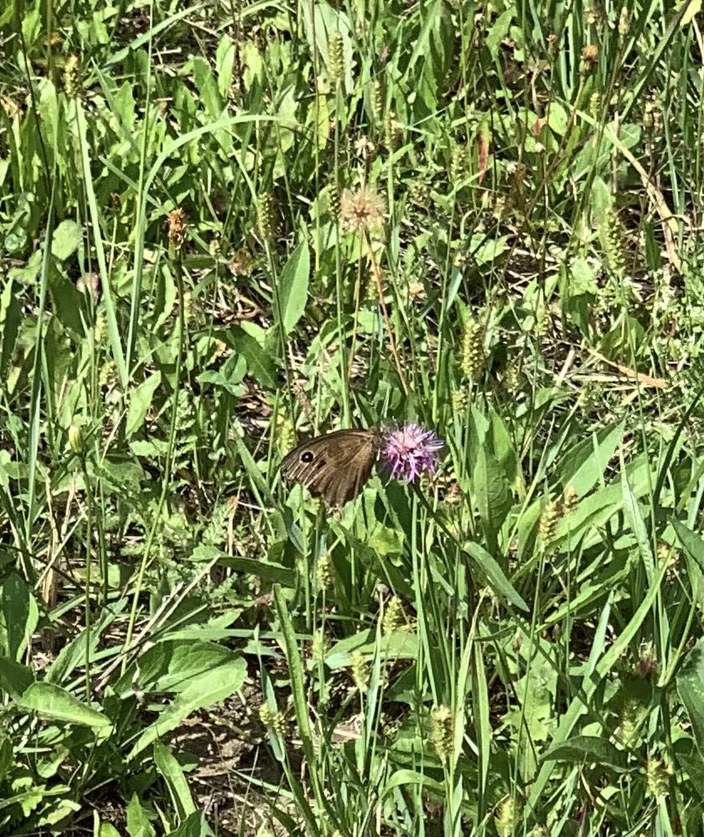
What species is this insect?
Minois dryas
